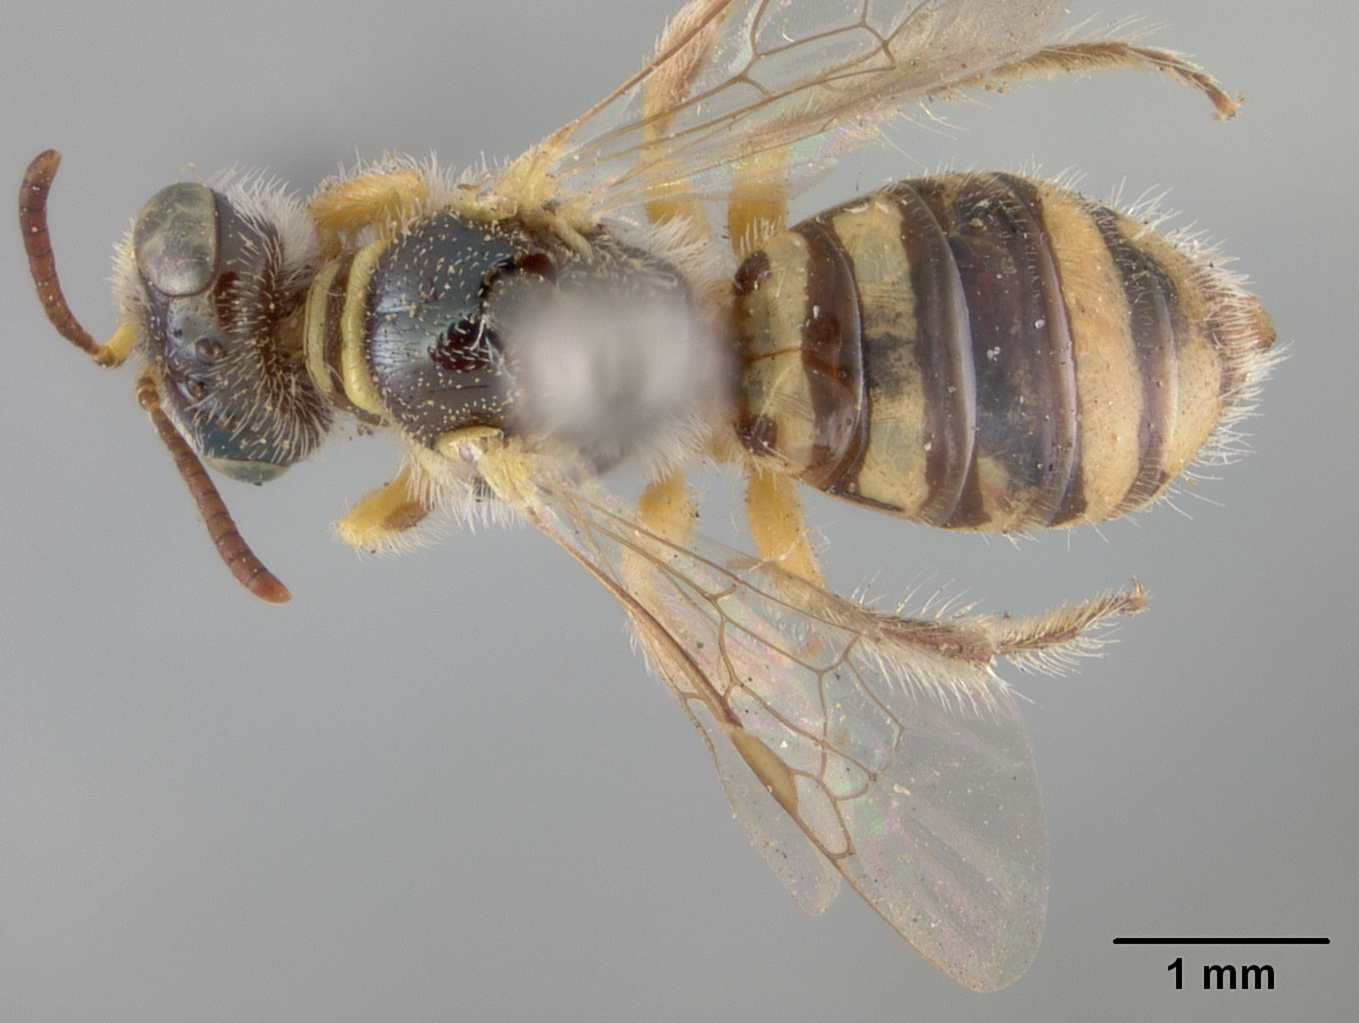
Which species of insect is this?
Perdita punctifrons
